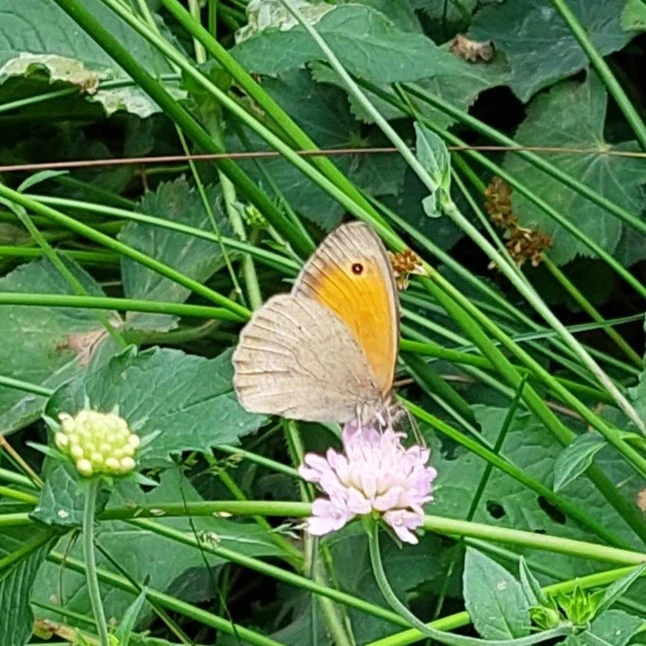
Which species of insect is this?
Maniola jurtina
